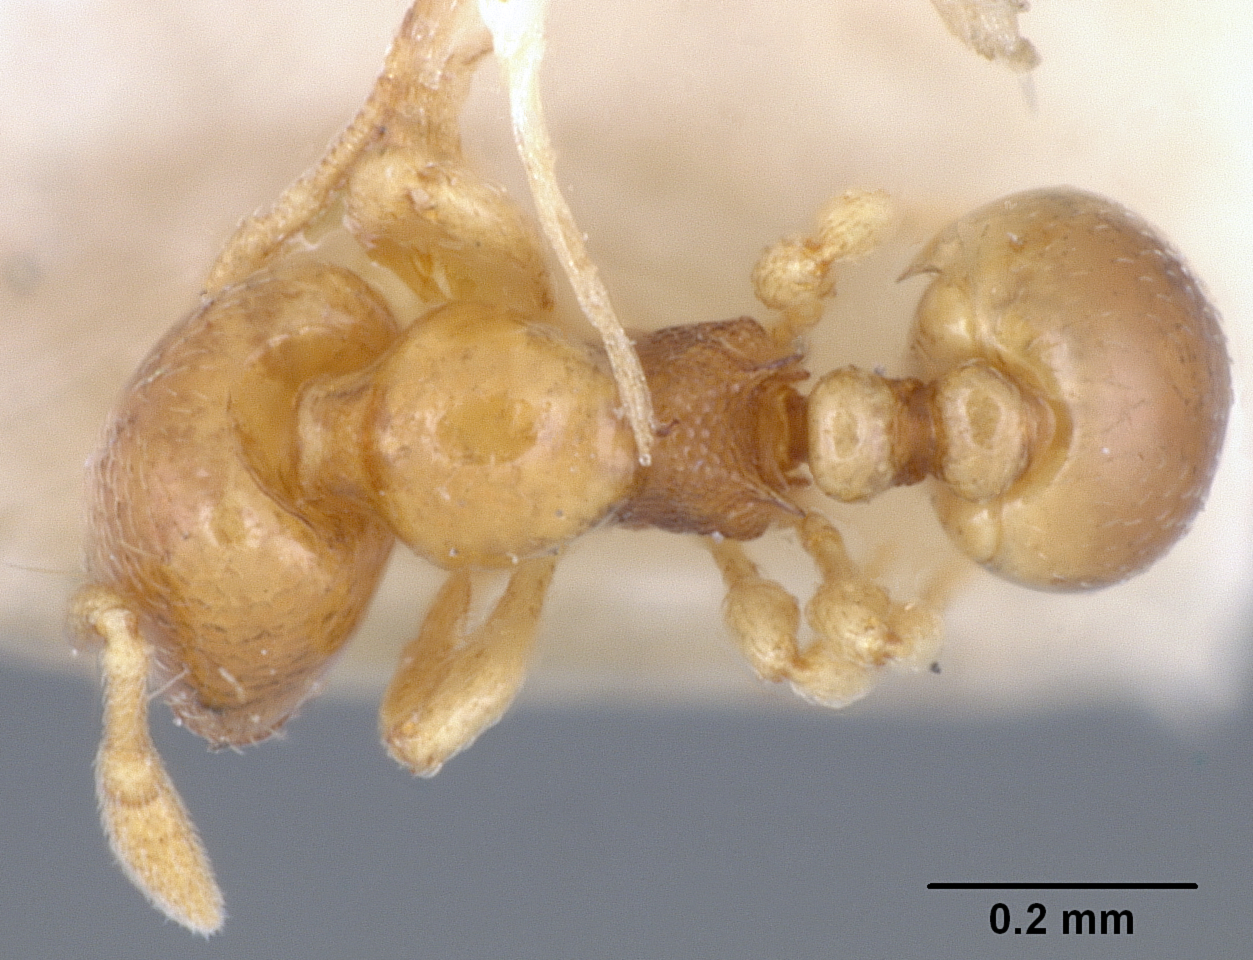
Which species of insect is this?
Oligomyrmex viehmeyeri
